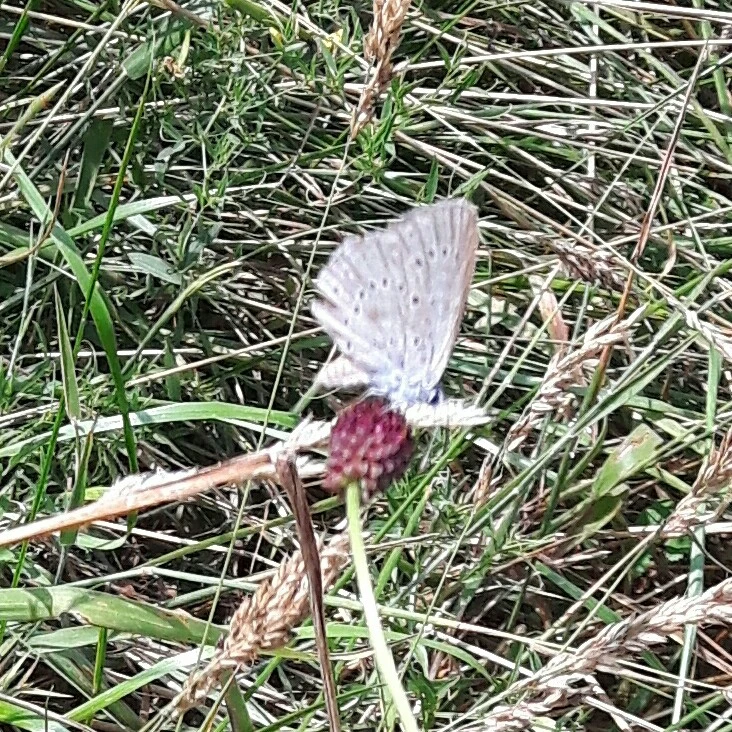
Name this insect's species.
Phengaris teleius
